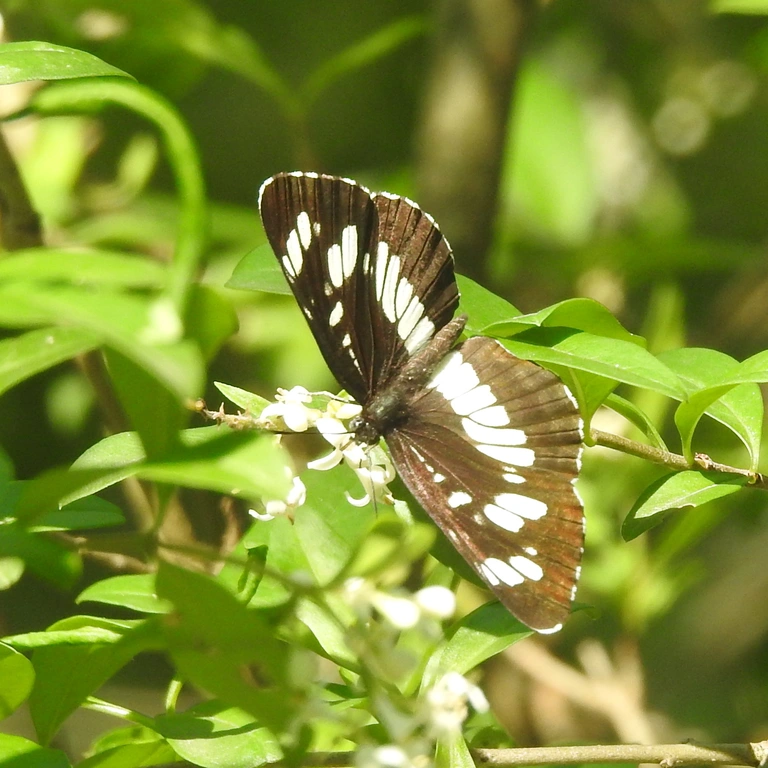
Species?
Neptis rivularis
